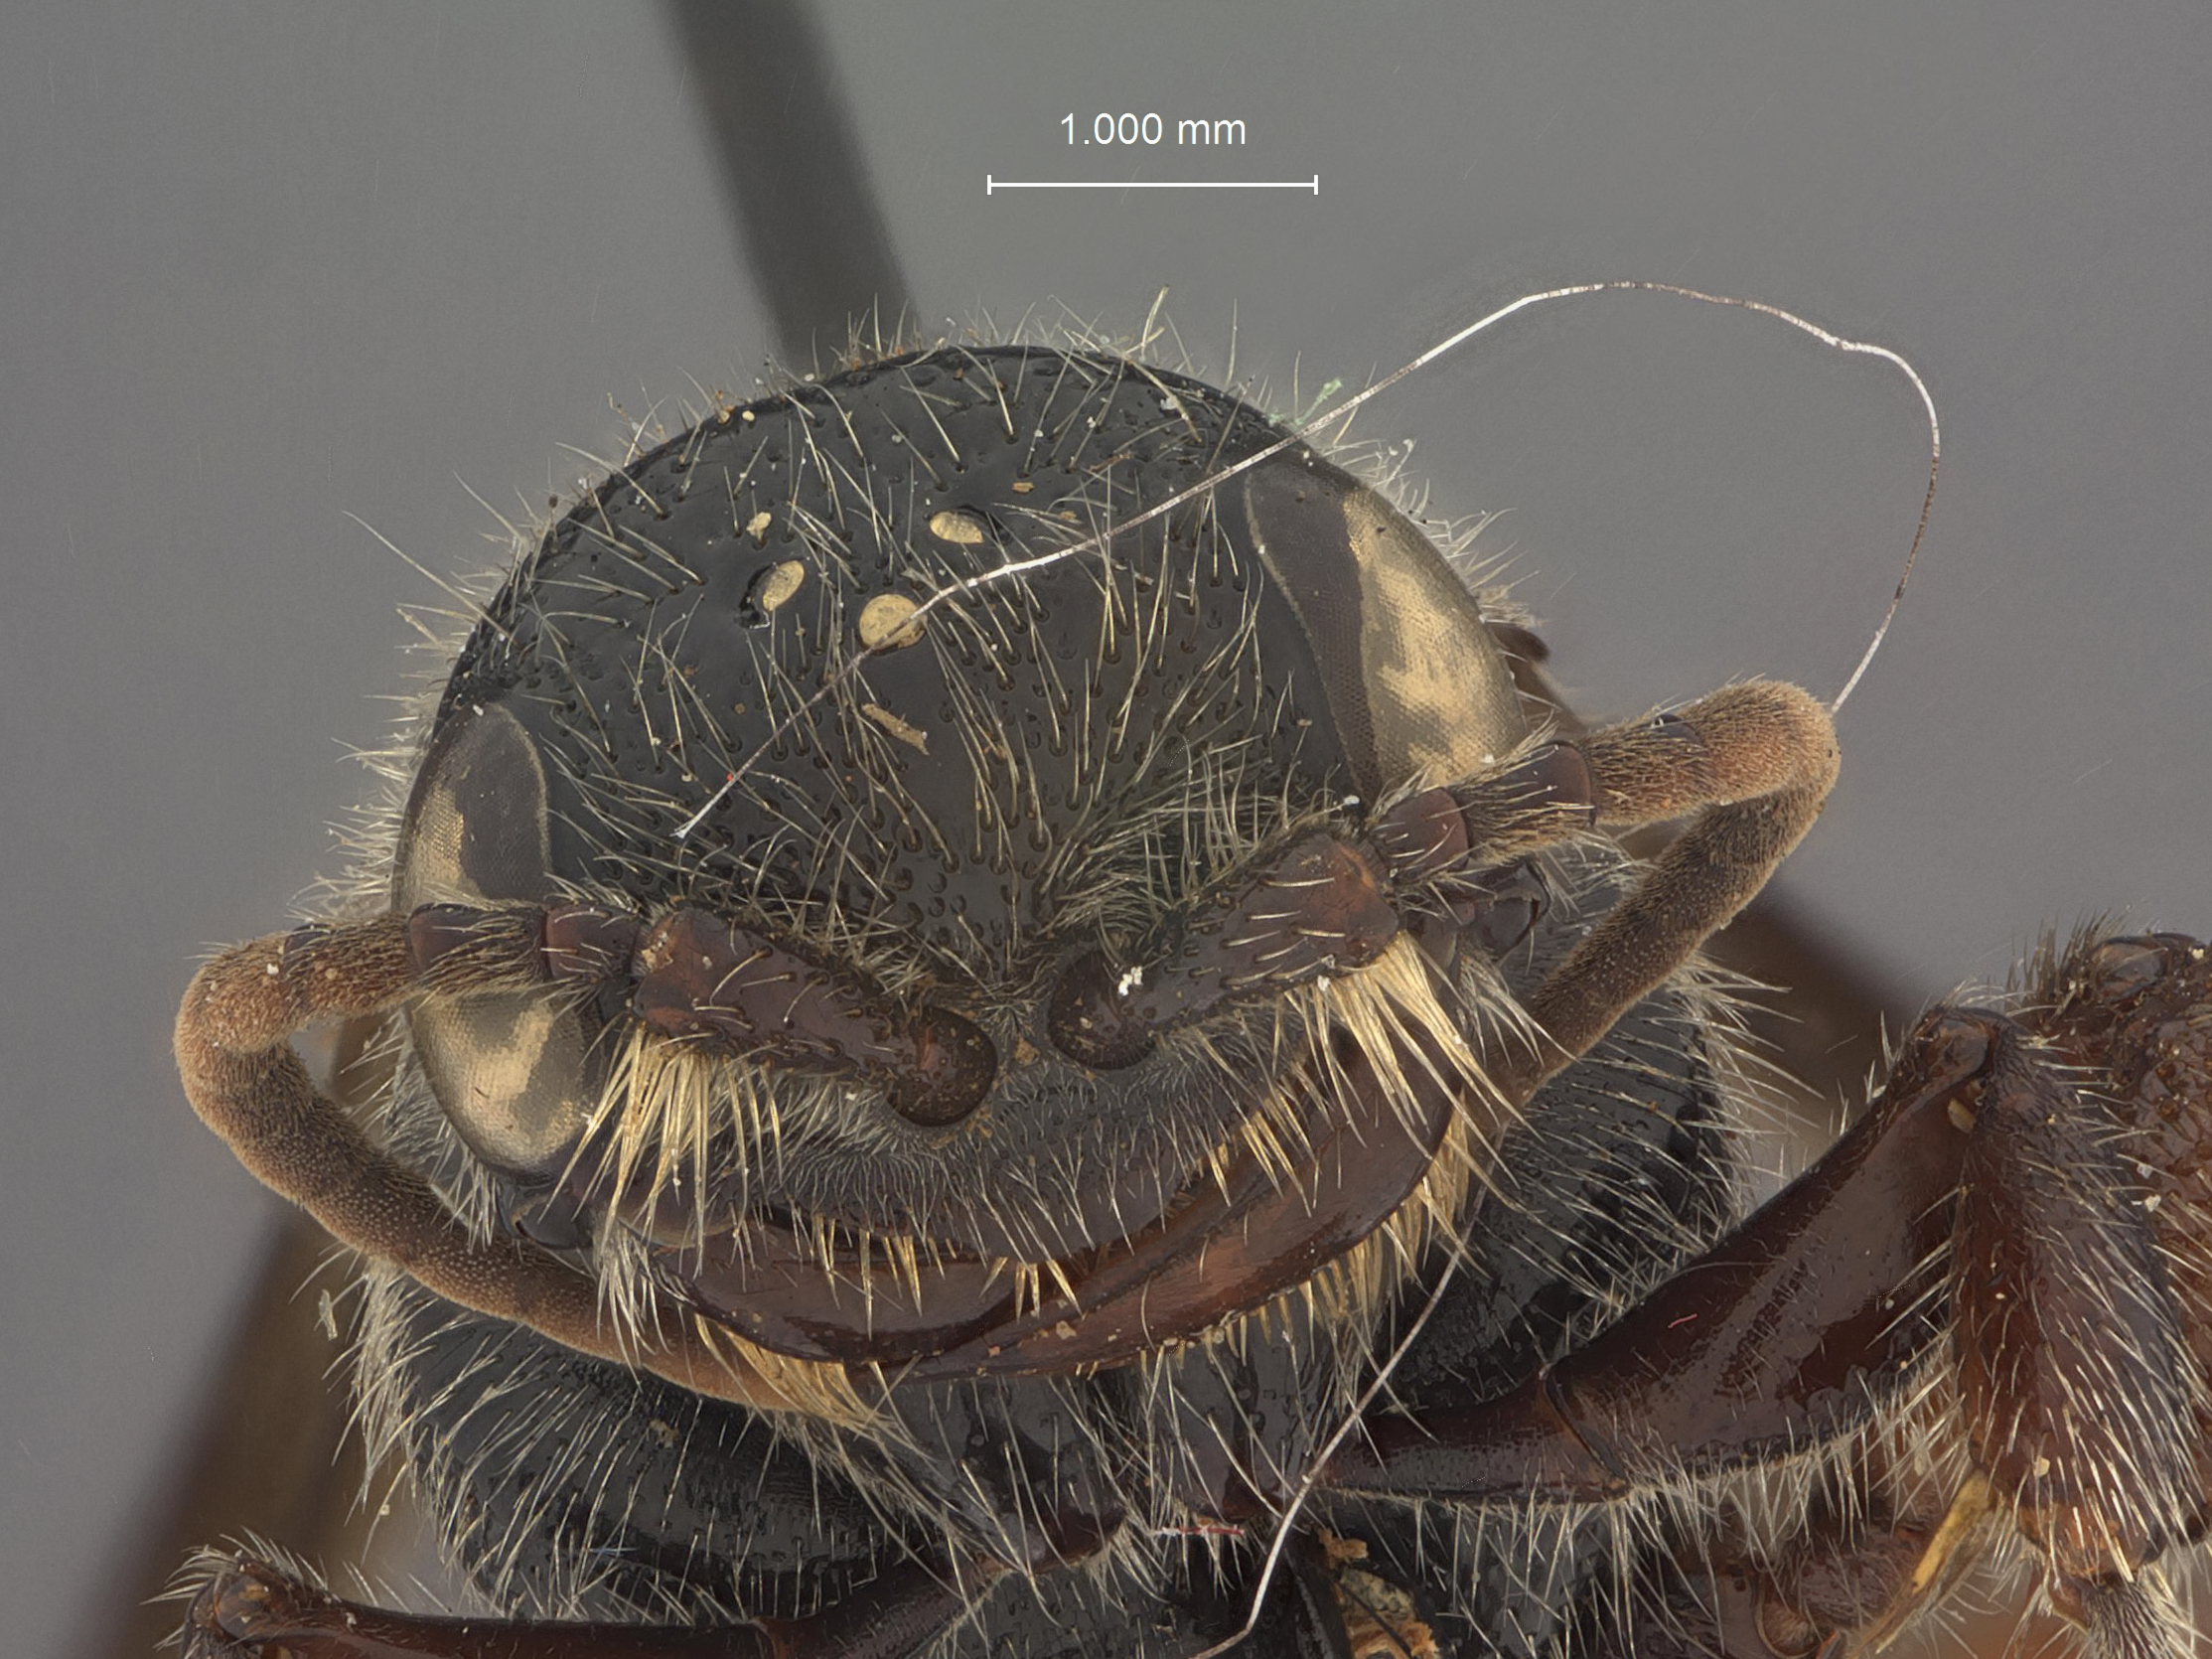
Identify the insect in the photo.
Tiphia scutensis
